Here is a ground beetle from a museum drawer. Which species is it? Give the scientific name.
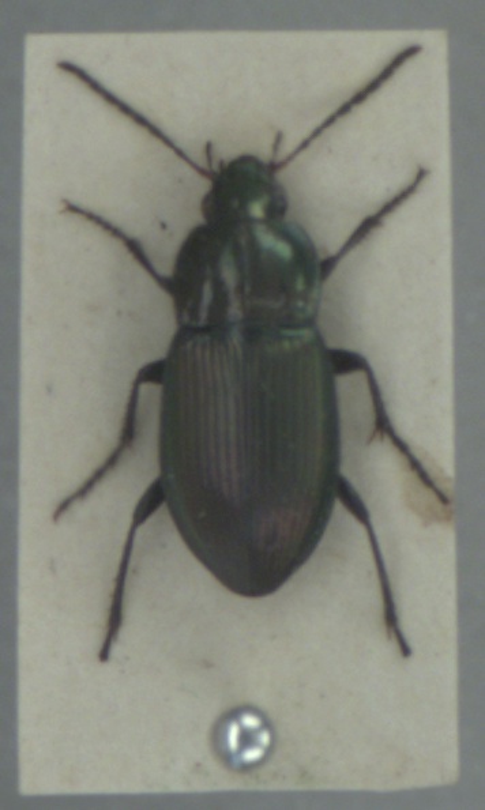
Poecilus versicolor
